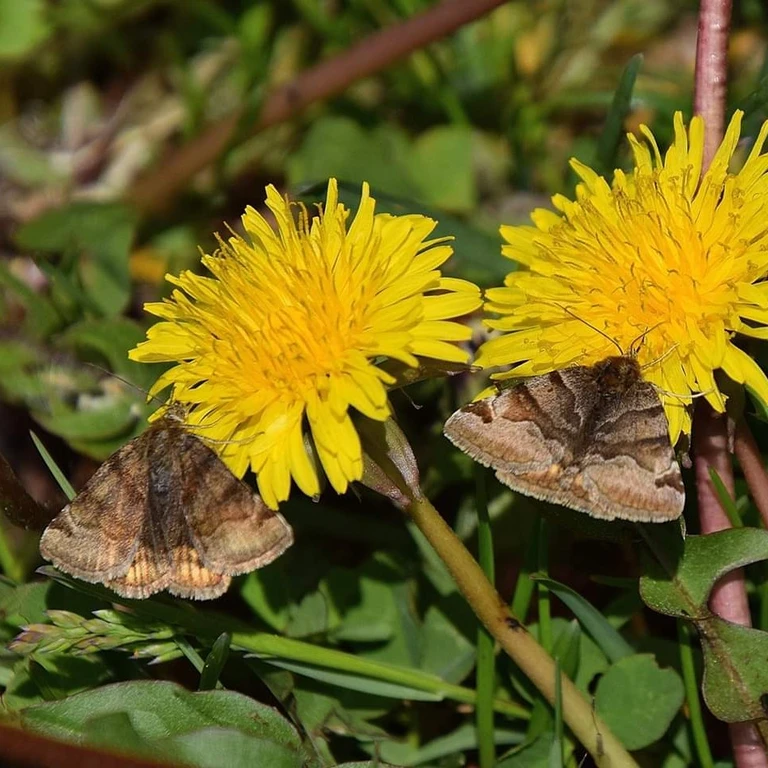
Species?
Euclidia glyphica
